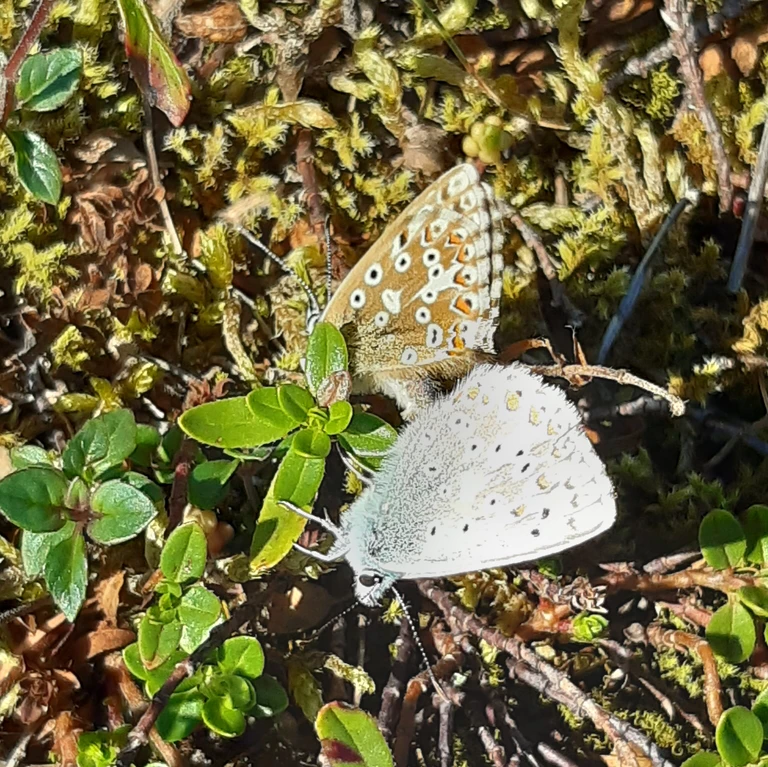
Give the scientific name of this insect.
Lysandra coridon
